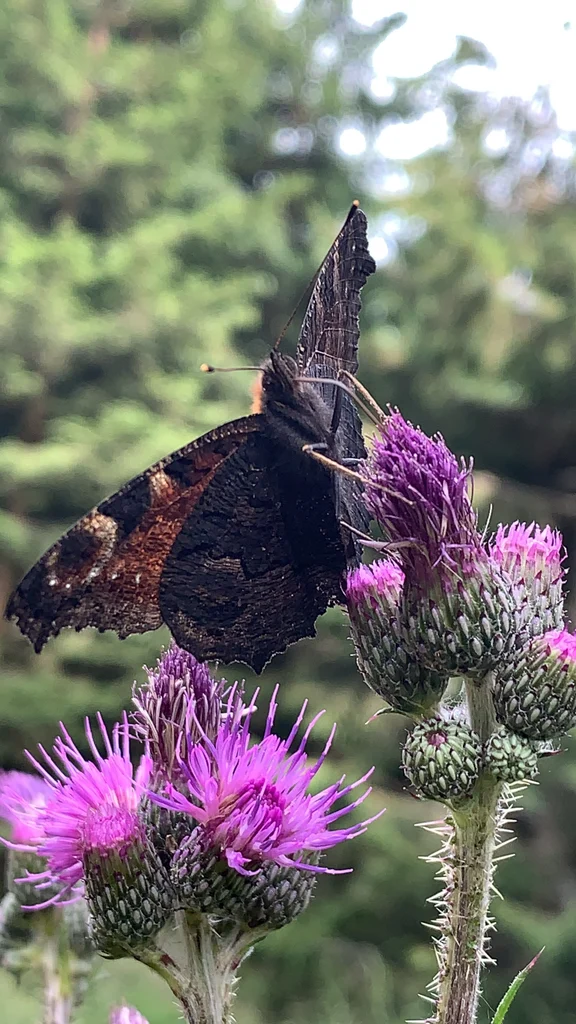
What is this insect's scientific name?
Aglais io
